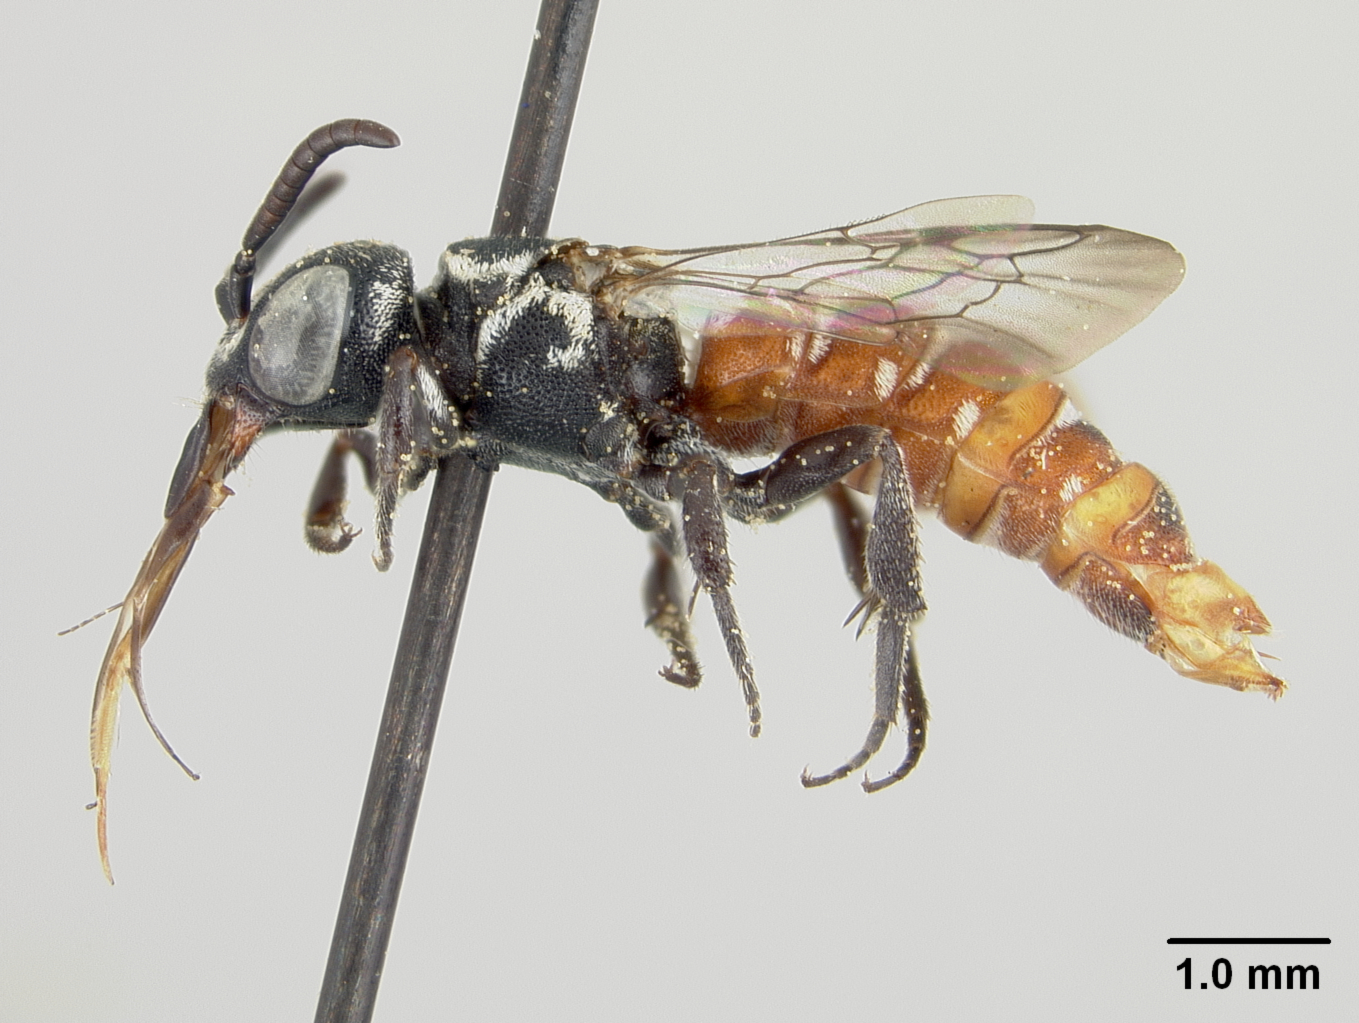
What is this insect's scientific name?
Holcopasites ruthae
